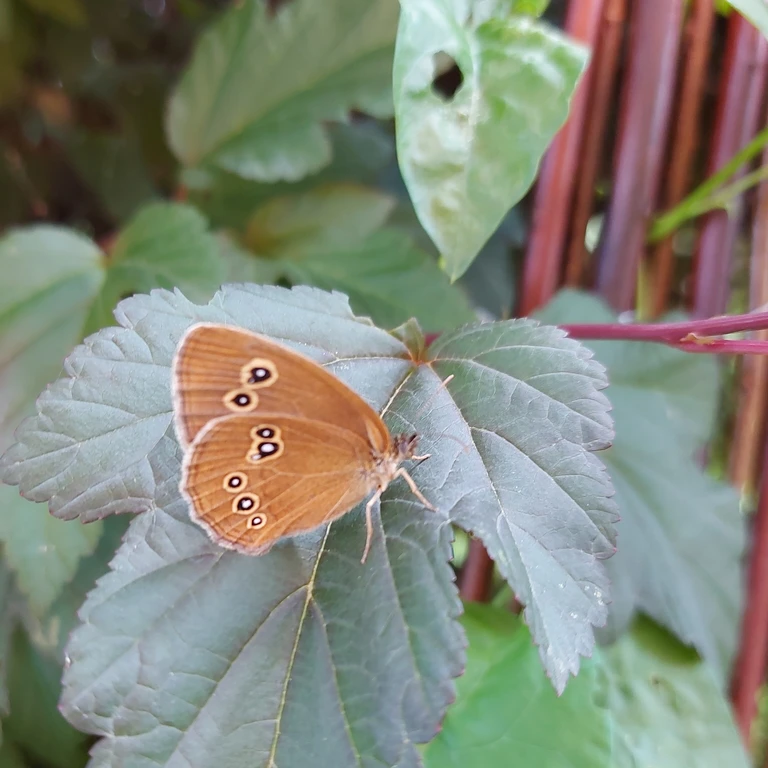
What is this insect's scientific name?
Aphantopus hyperantus
